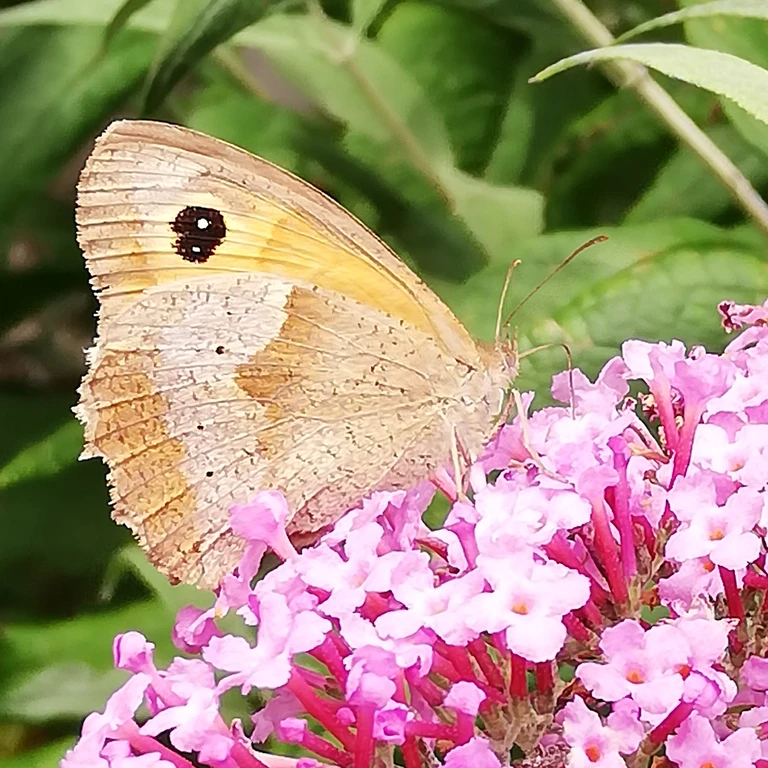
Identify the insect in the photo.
Maniola jurtina
